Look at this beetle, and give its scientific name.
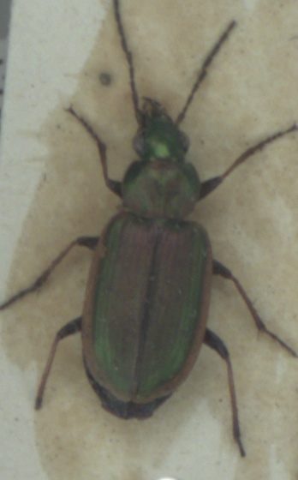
Agonum marginatum
